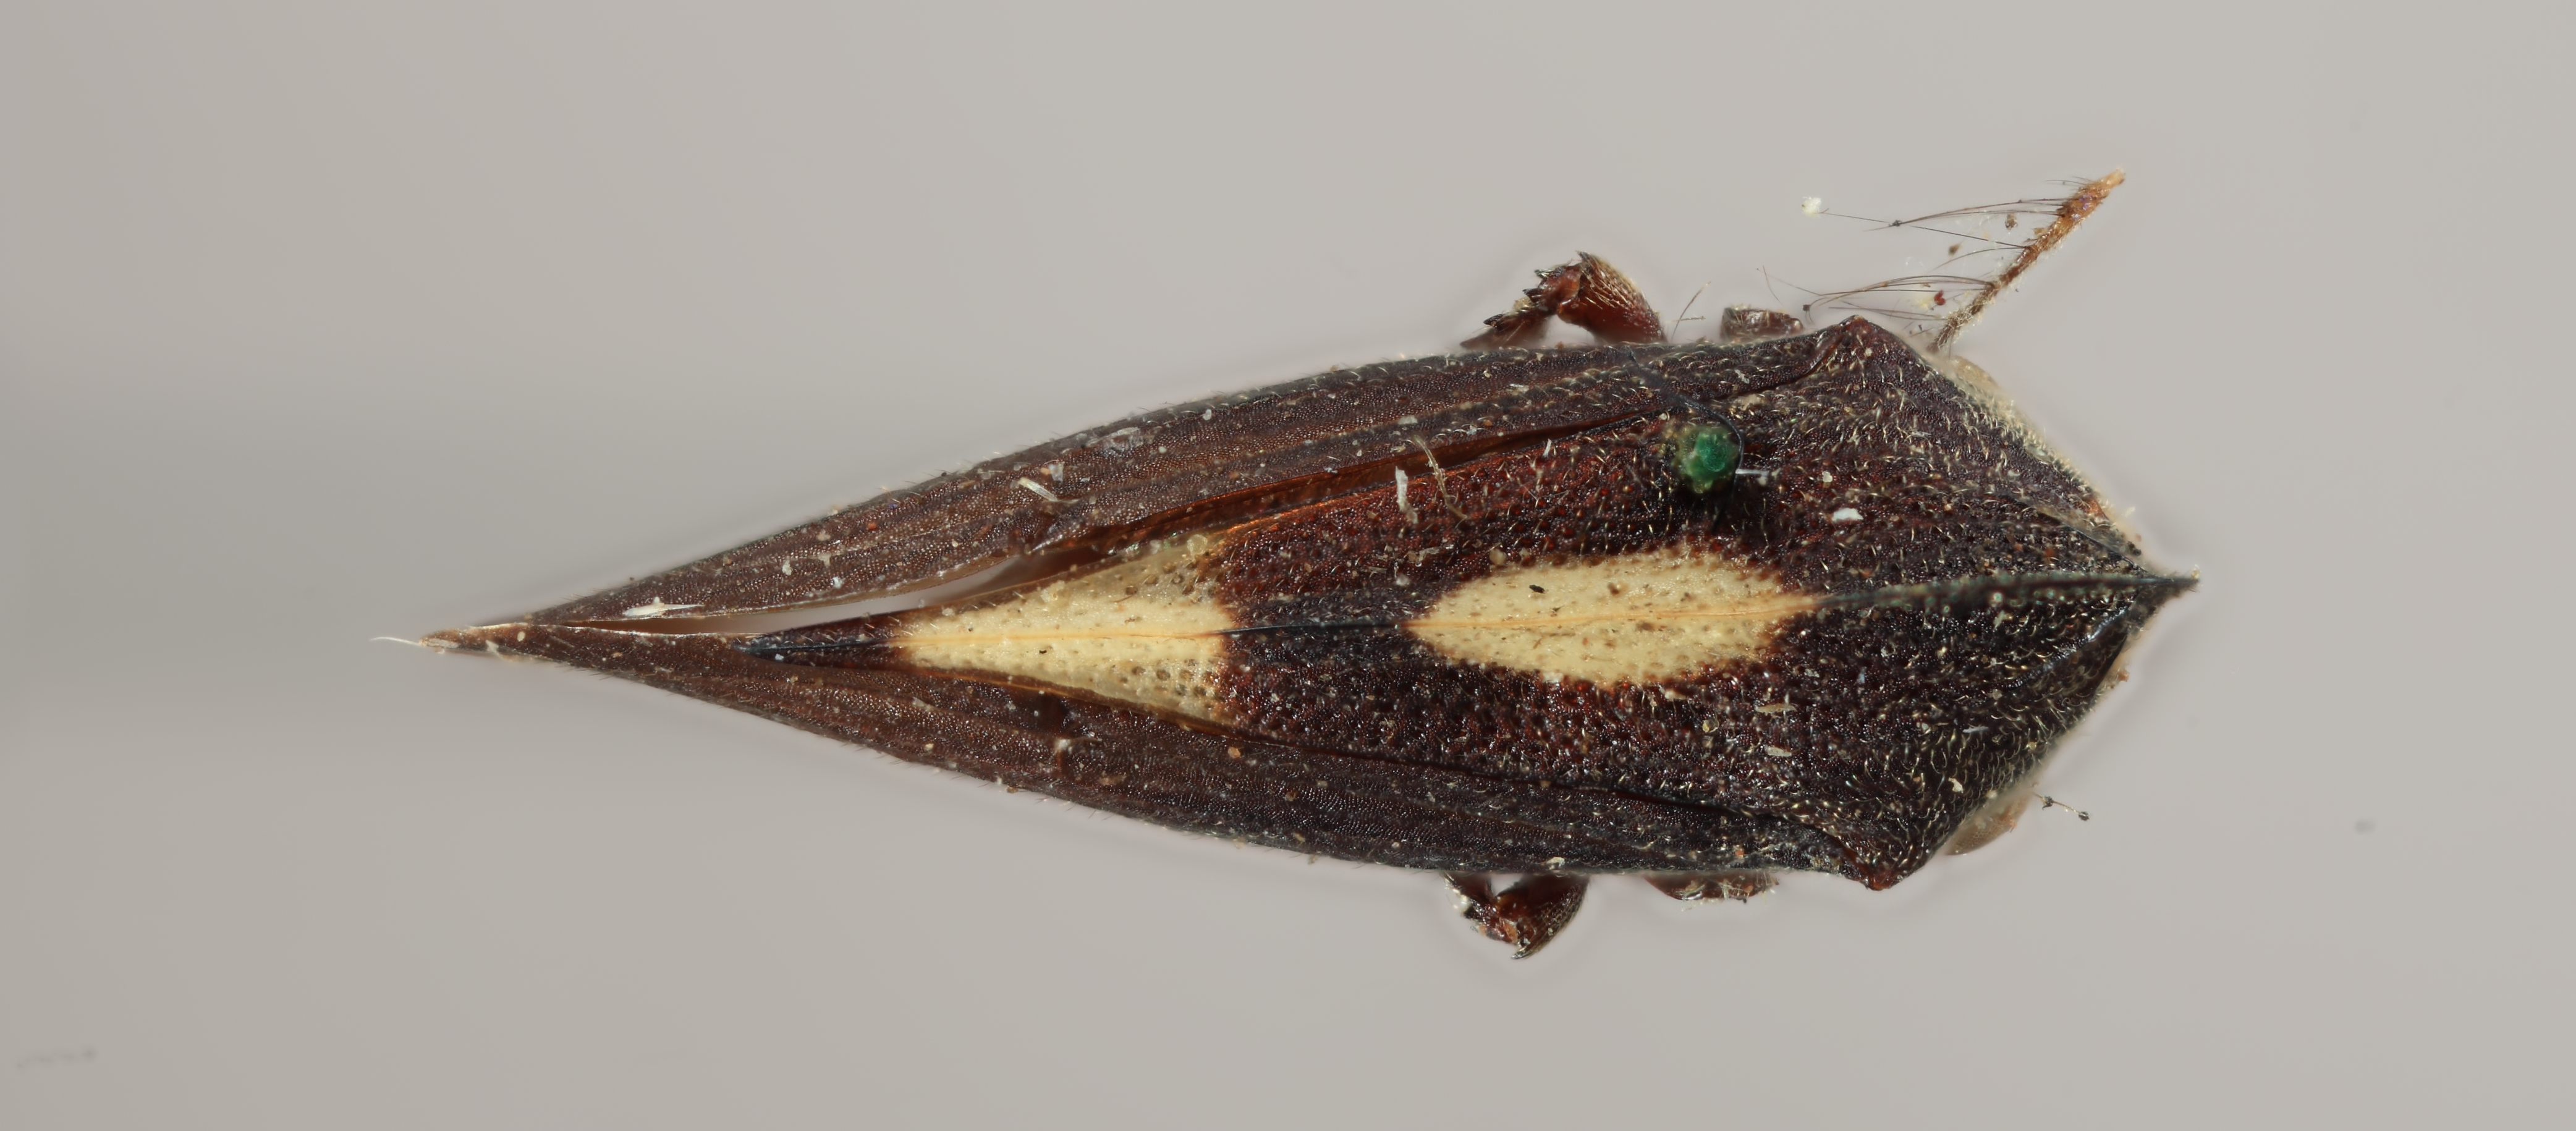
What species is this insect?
Erechtia trinotata
